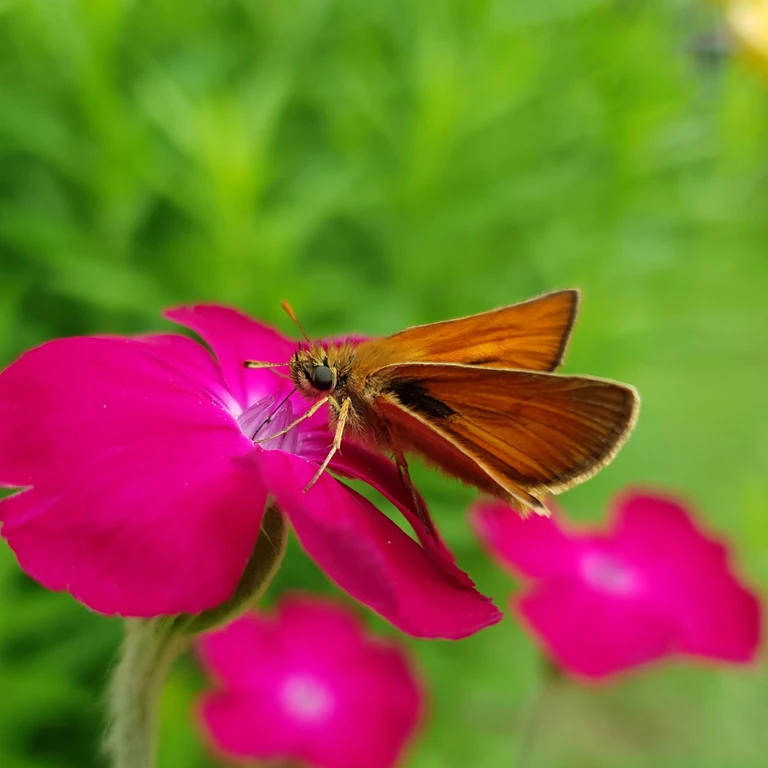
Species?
Thymelicus sylvestris
